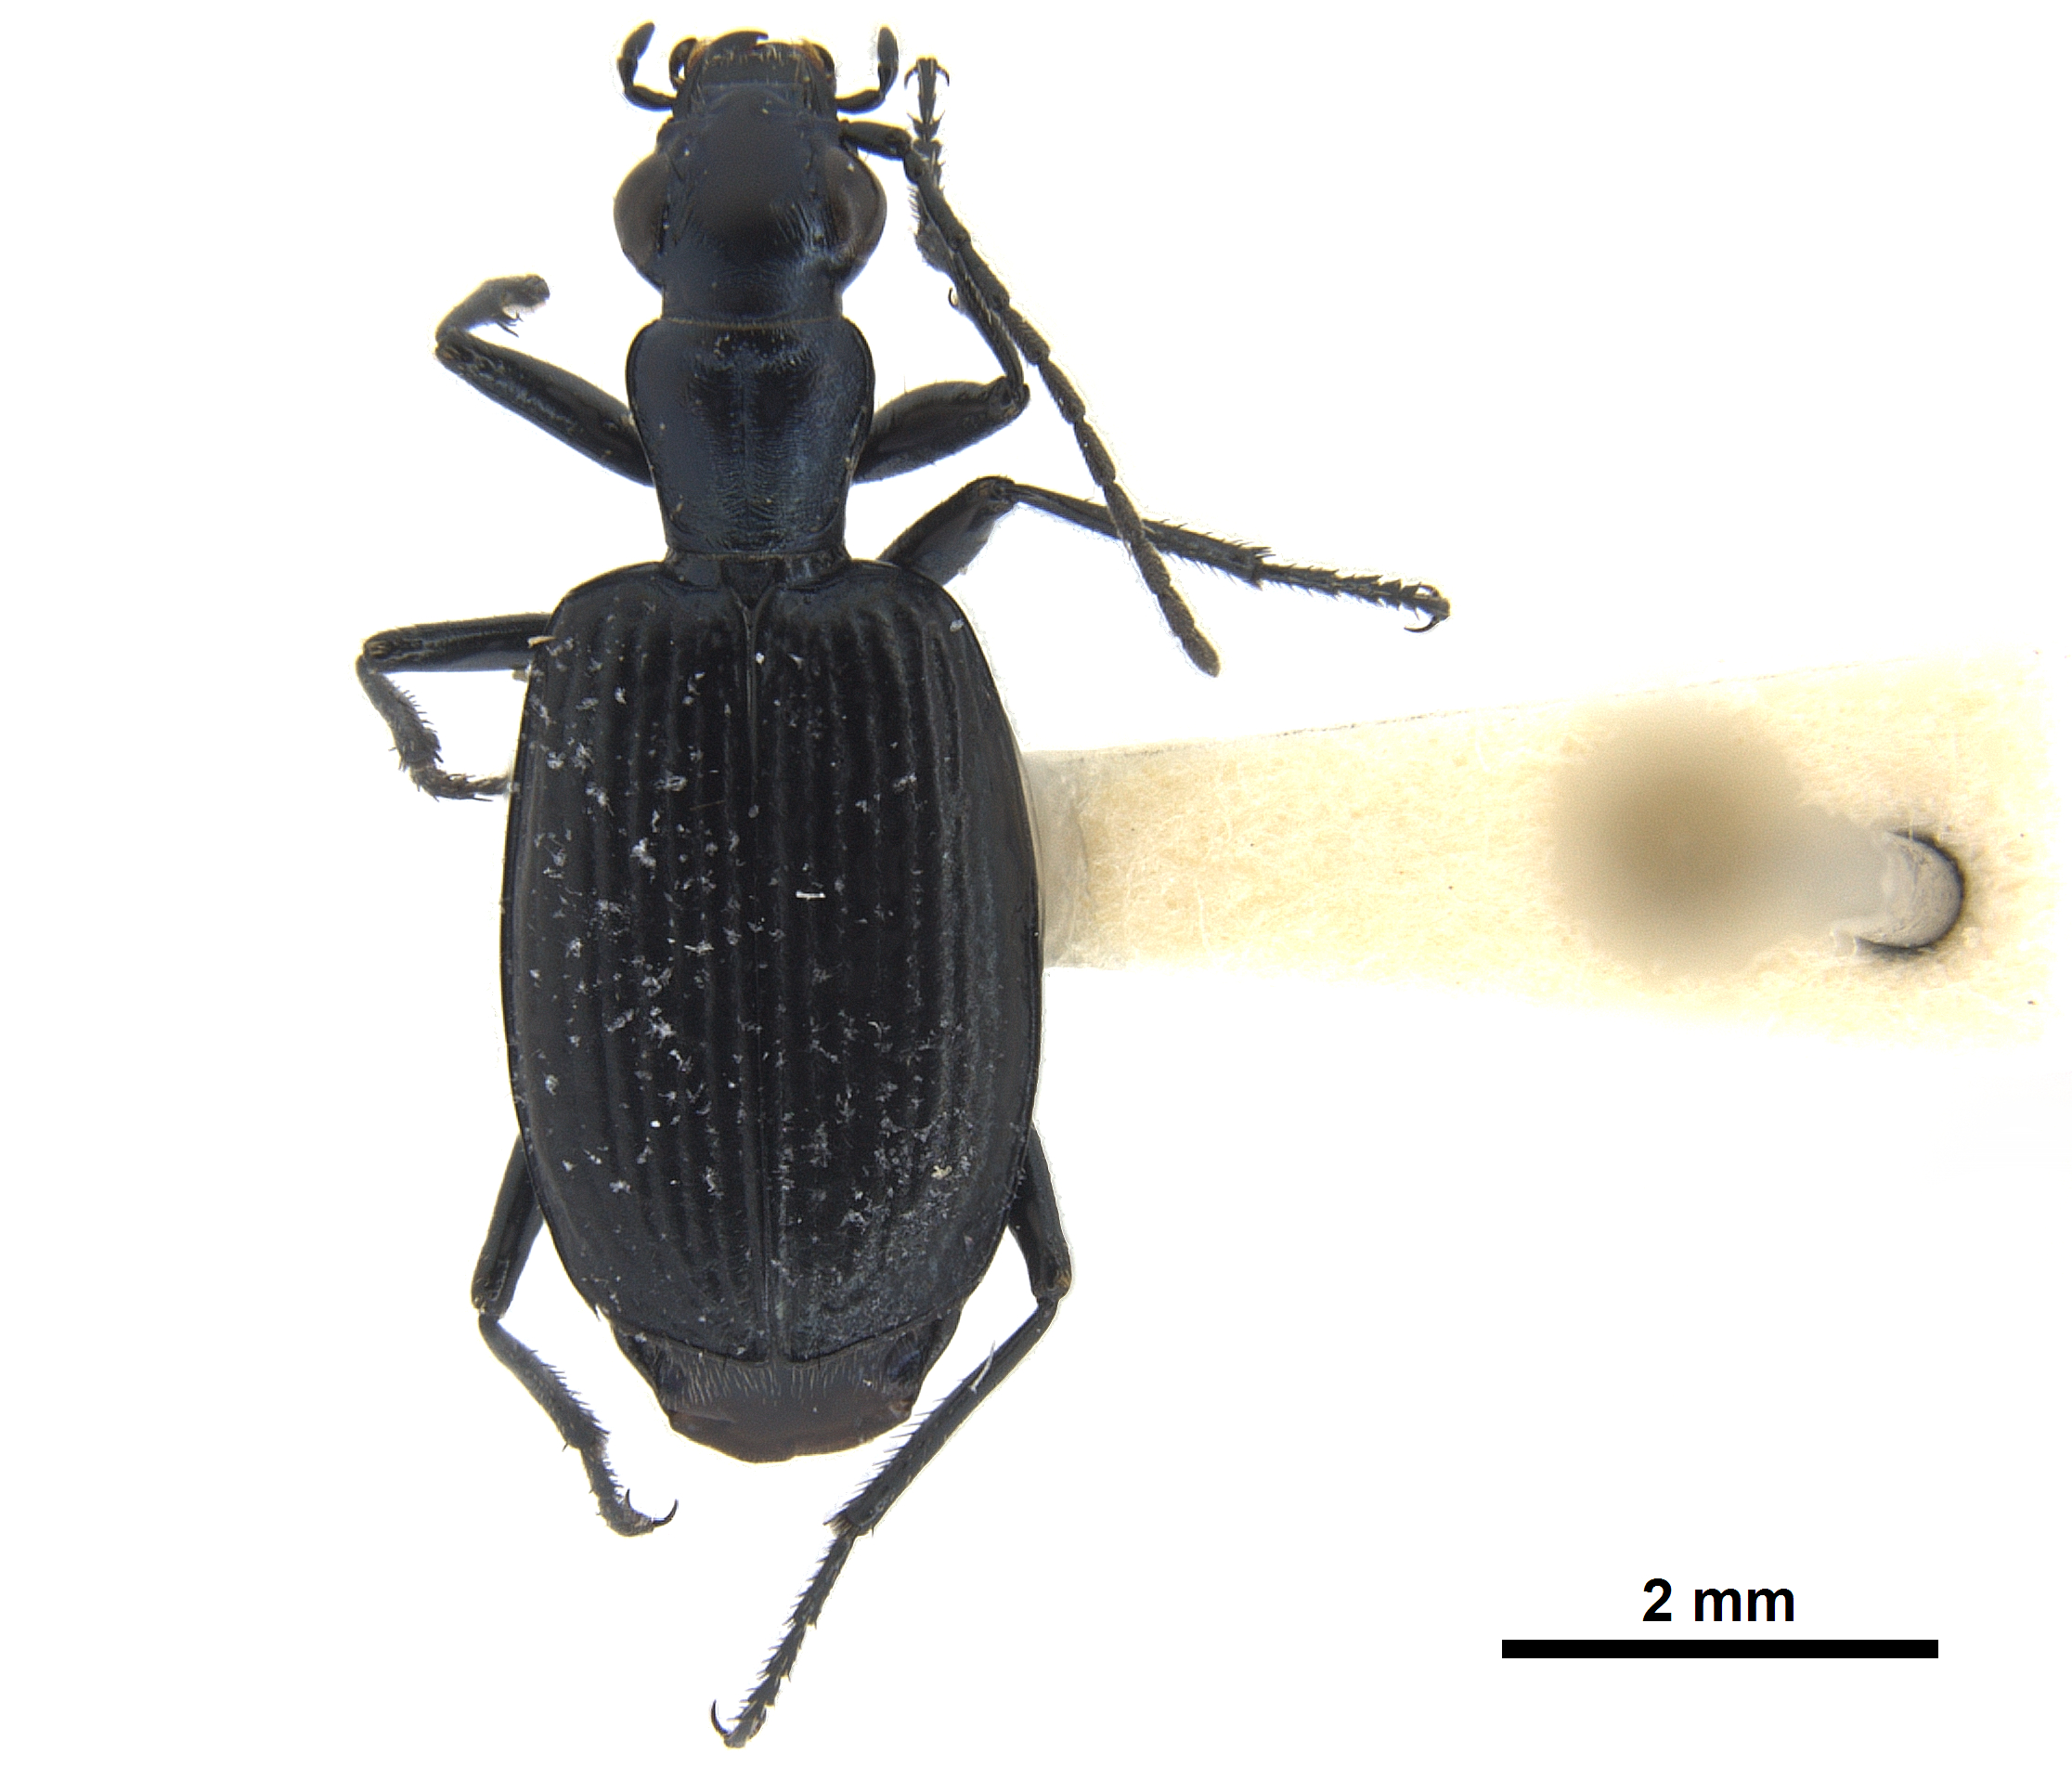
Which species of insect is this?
Actenonyx bembidioides
